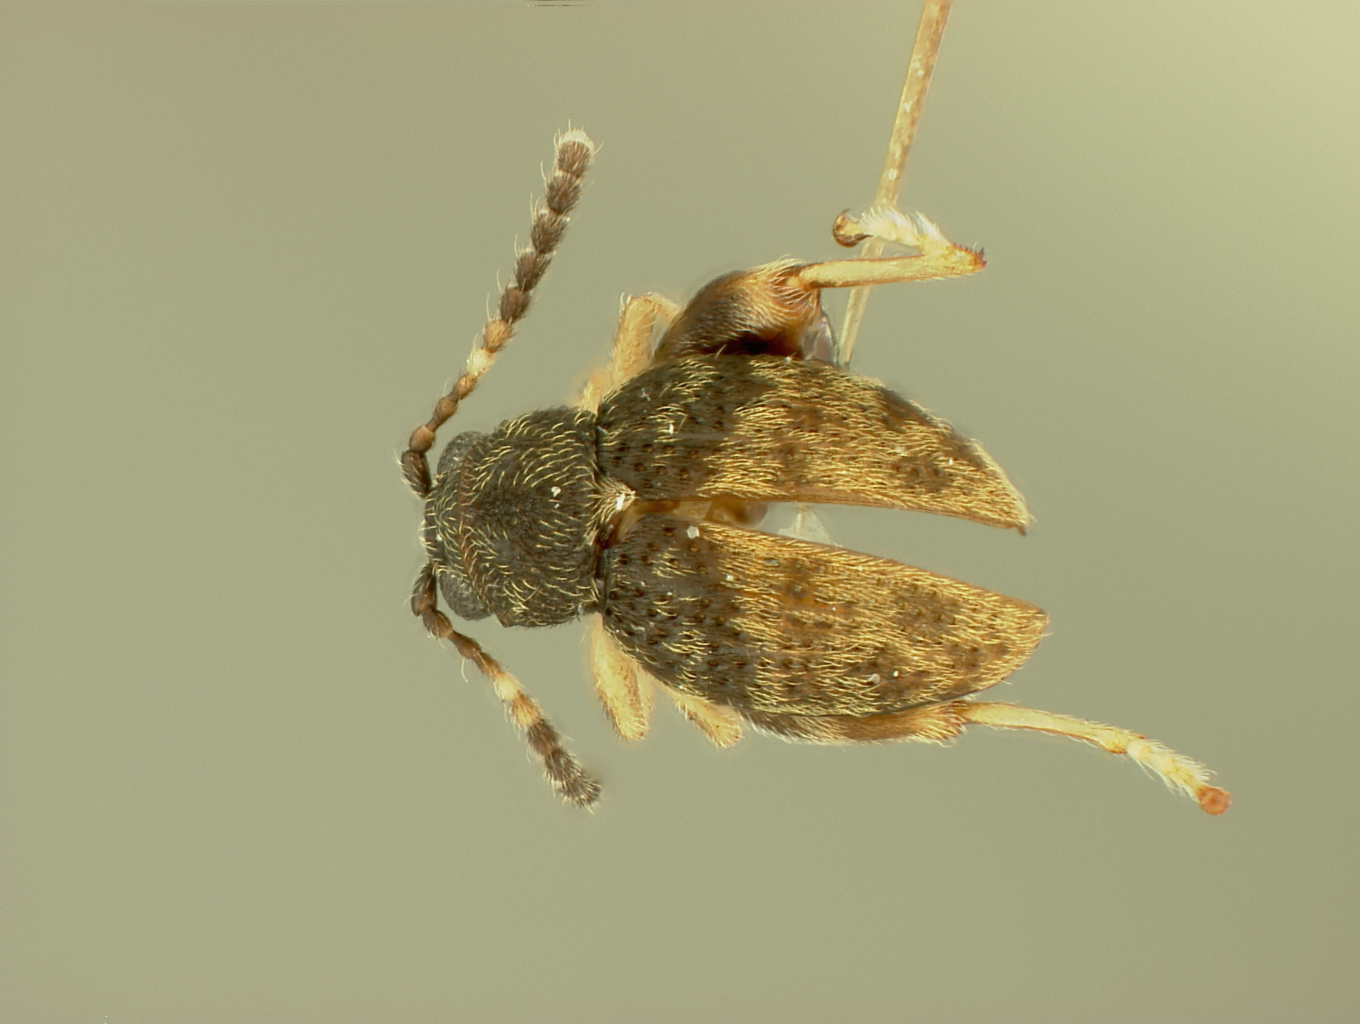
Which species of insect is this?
Hadropoda barberi
